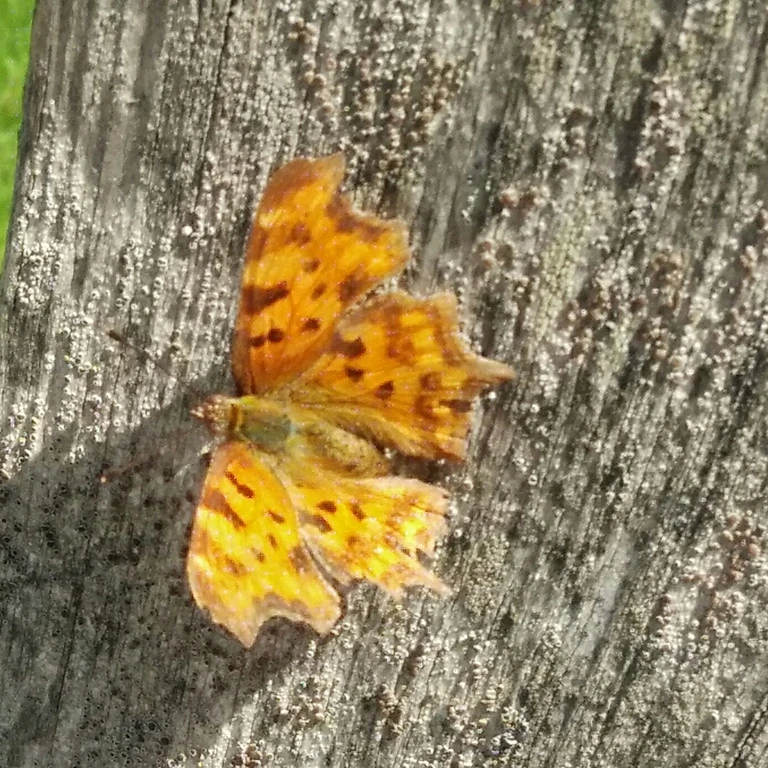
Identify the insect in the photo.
Polygonia c-album
